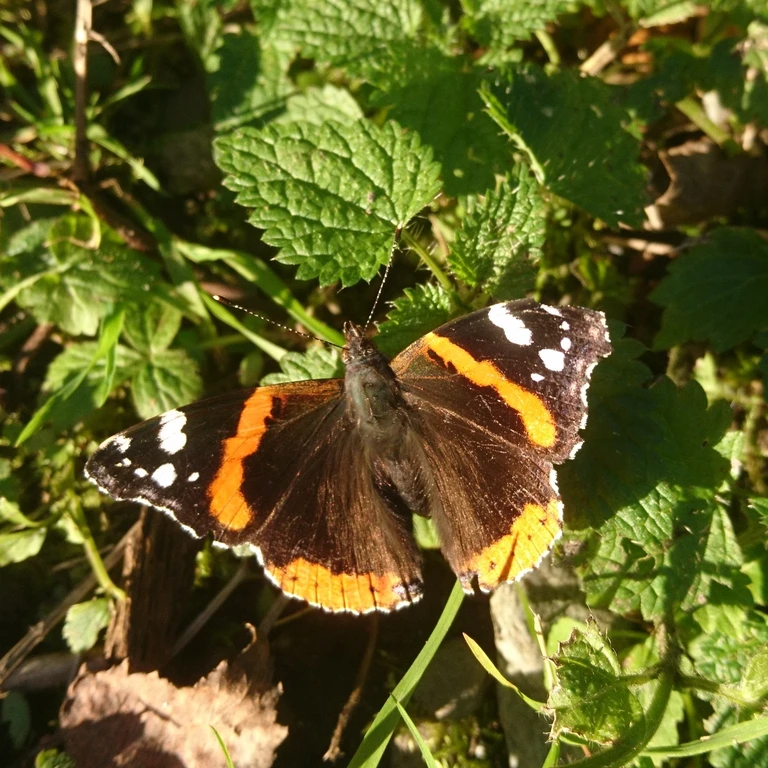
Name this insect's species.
Vanessa atalanta
